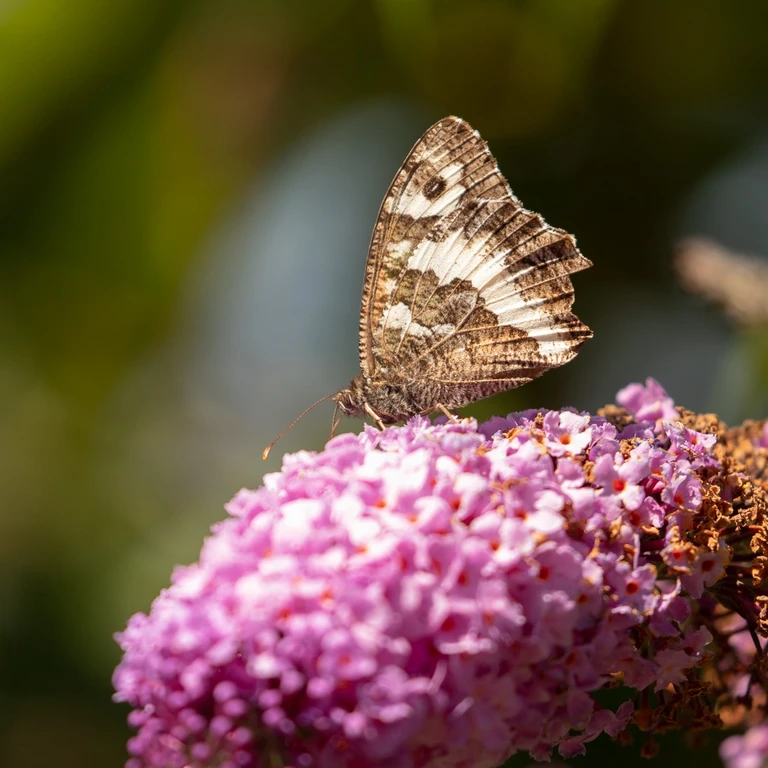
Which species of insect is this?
Brintesia circe
